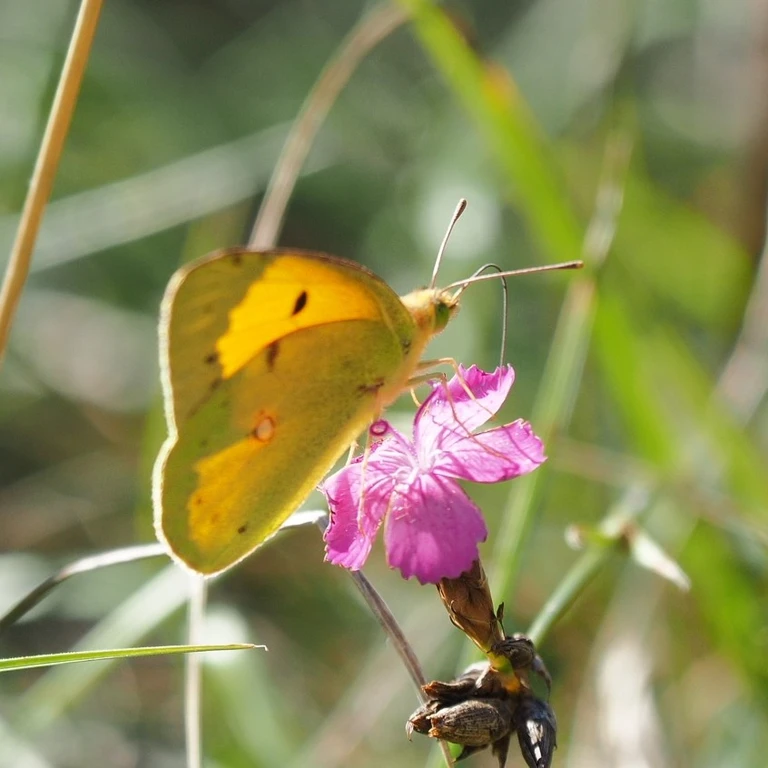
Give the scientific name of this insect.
Colias croceus
